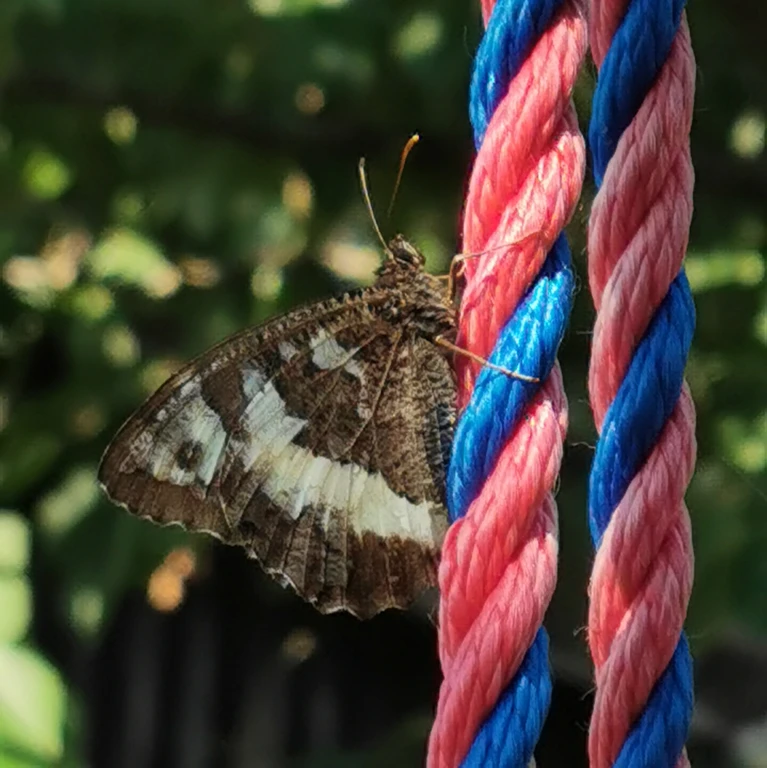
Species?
Brintesia circe
